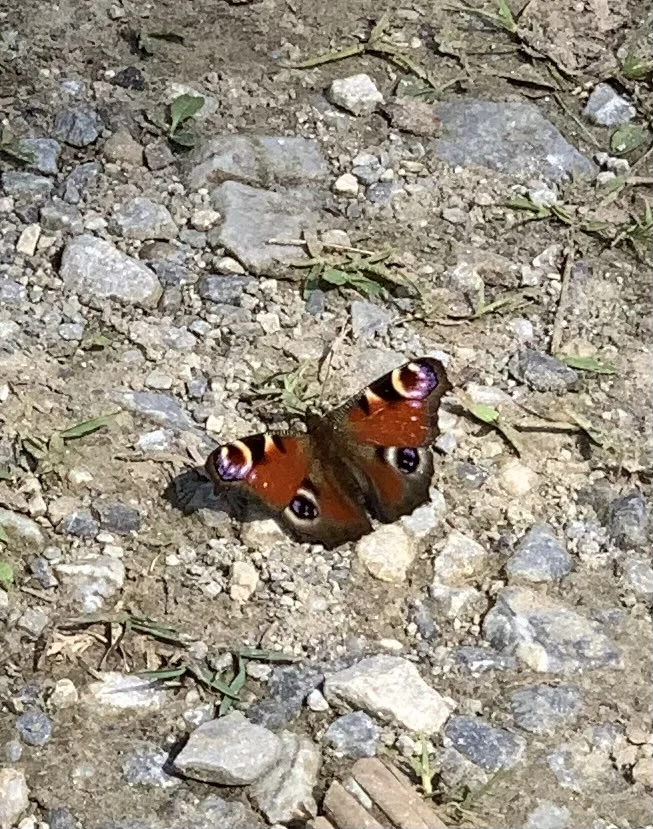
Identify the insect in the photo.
Aglais io
